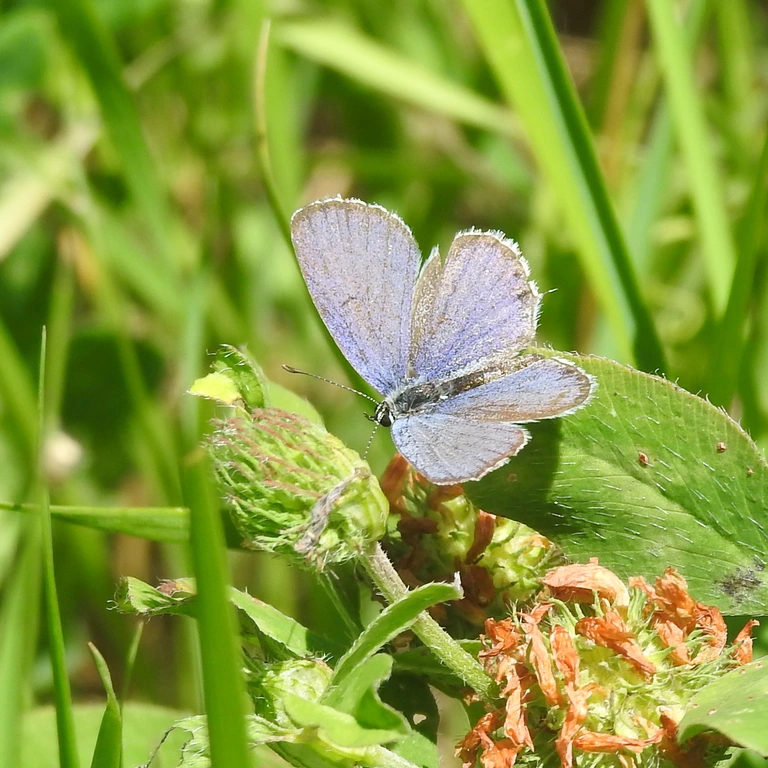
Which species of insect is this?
Cupido argiades (also Elkalyce argiades)
